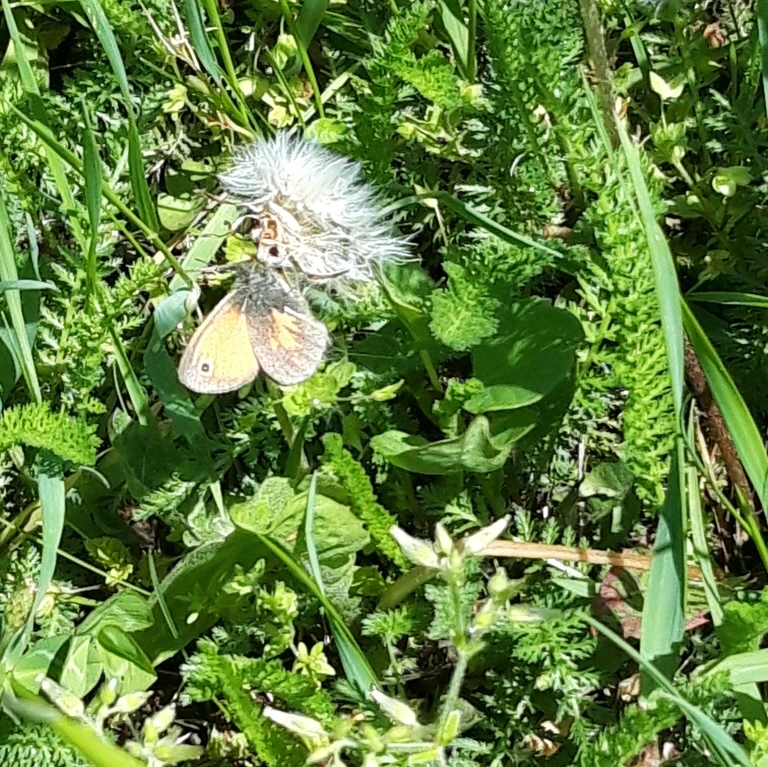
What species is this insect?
Coenonympha pamphilus
